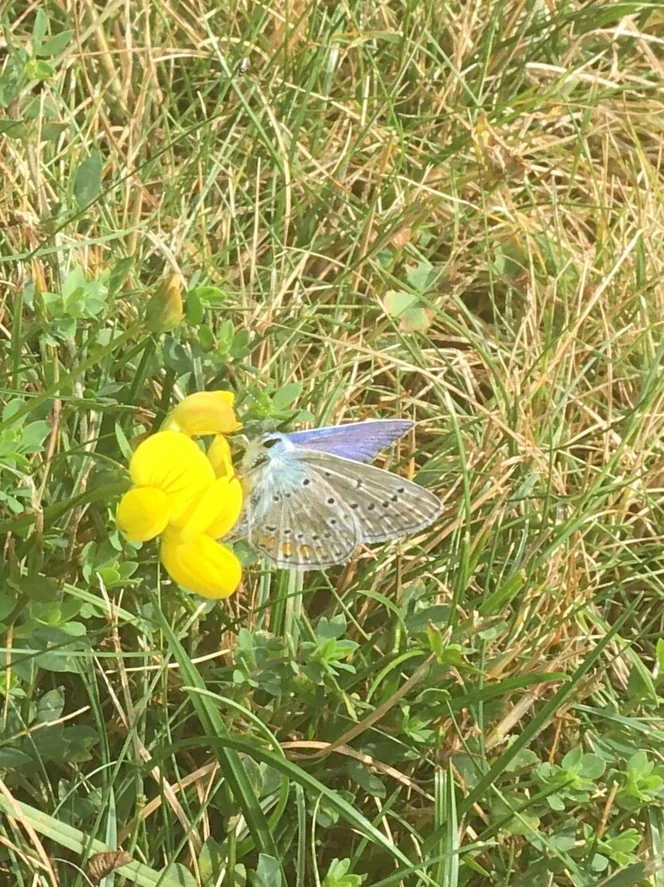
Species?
Polyommatus icarus
